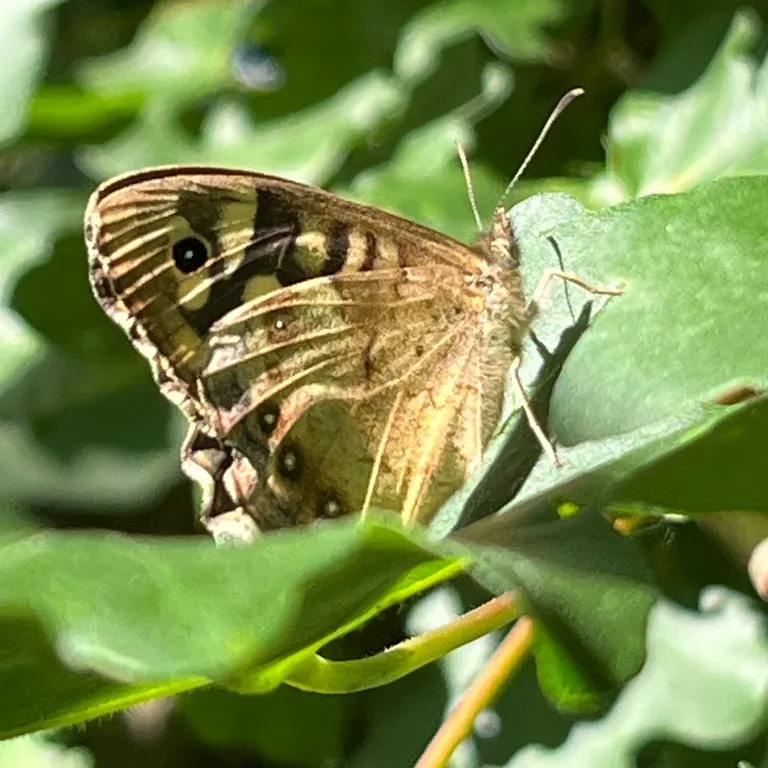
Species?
Pararge aegeria
